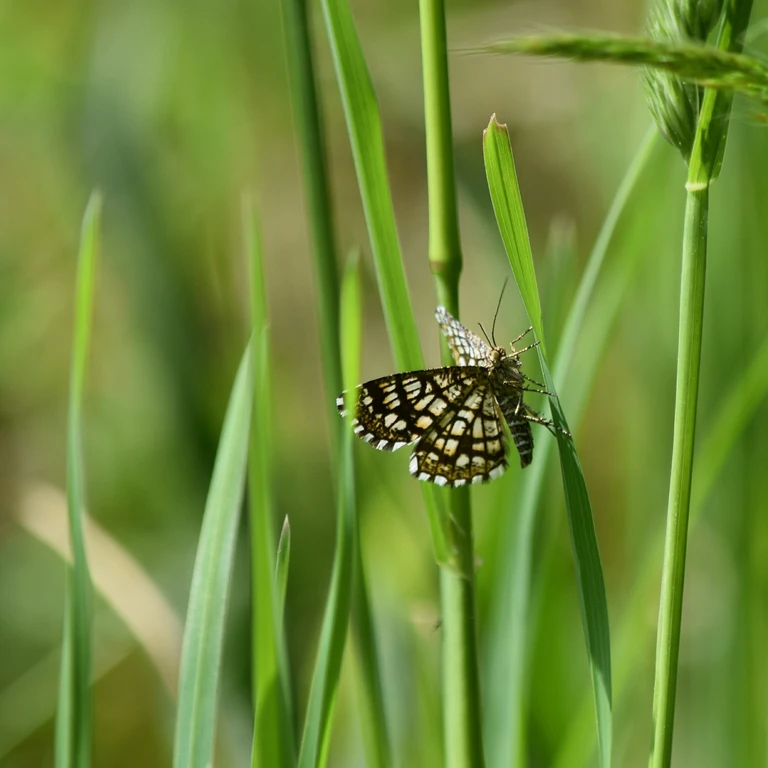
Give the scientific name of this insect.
Chiasmia clathrata
